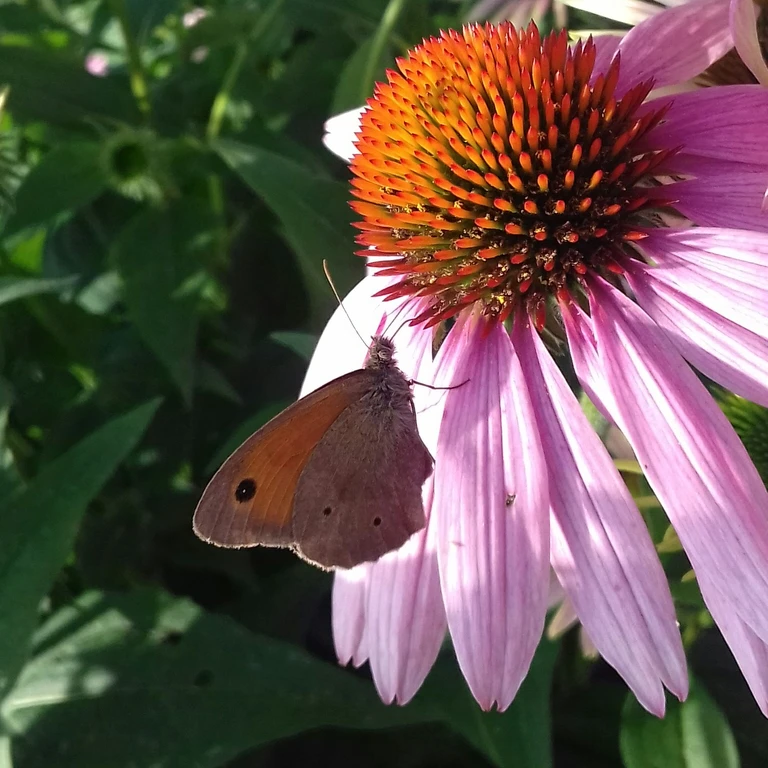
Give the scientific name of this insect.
Maniola jurtina
